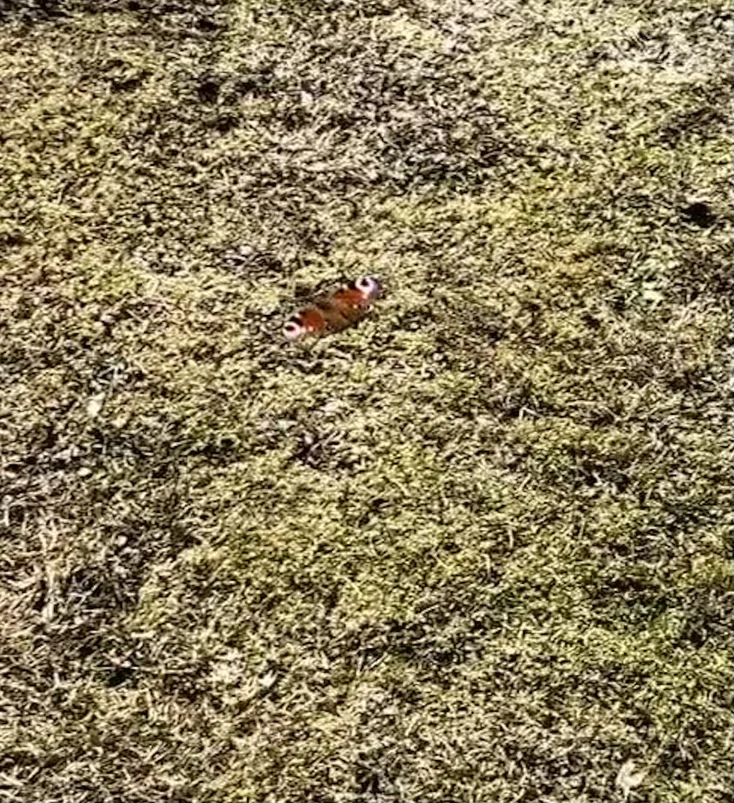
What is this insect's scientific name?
Aglais io
